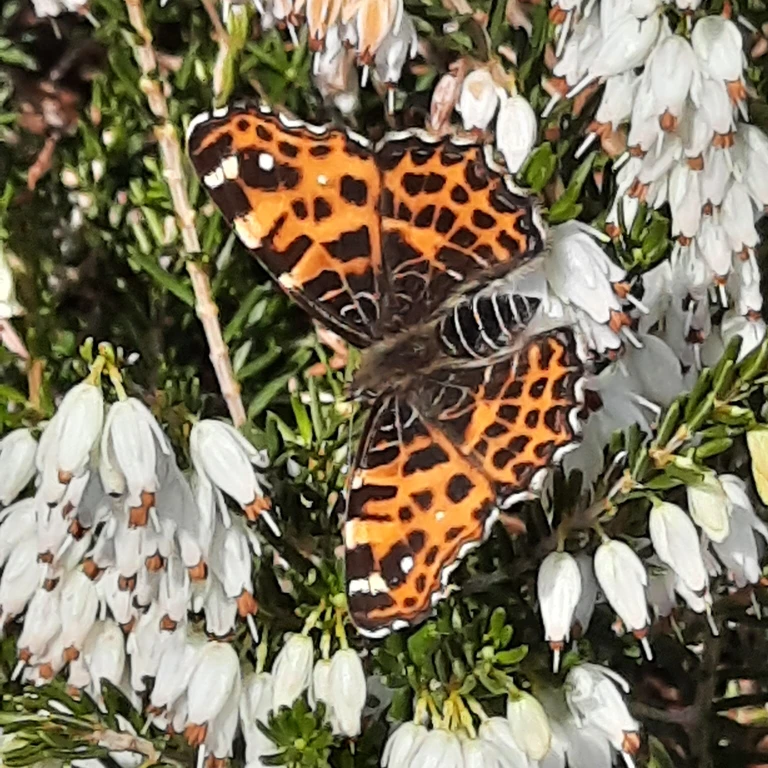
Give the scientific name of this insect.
Araschnia levana
